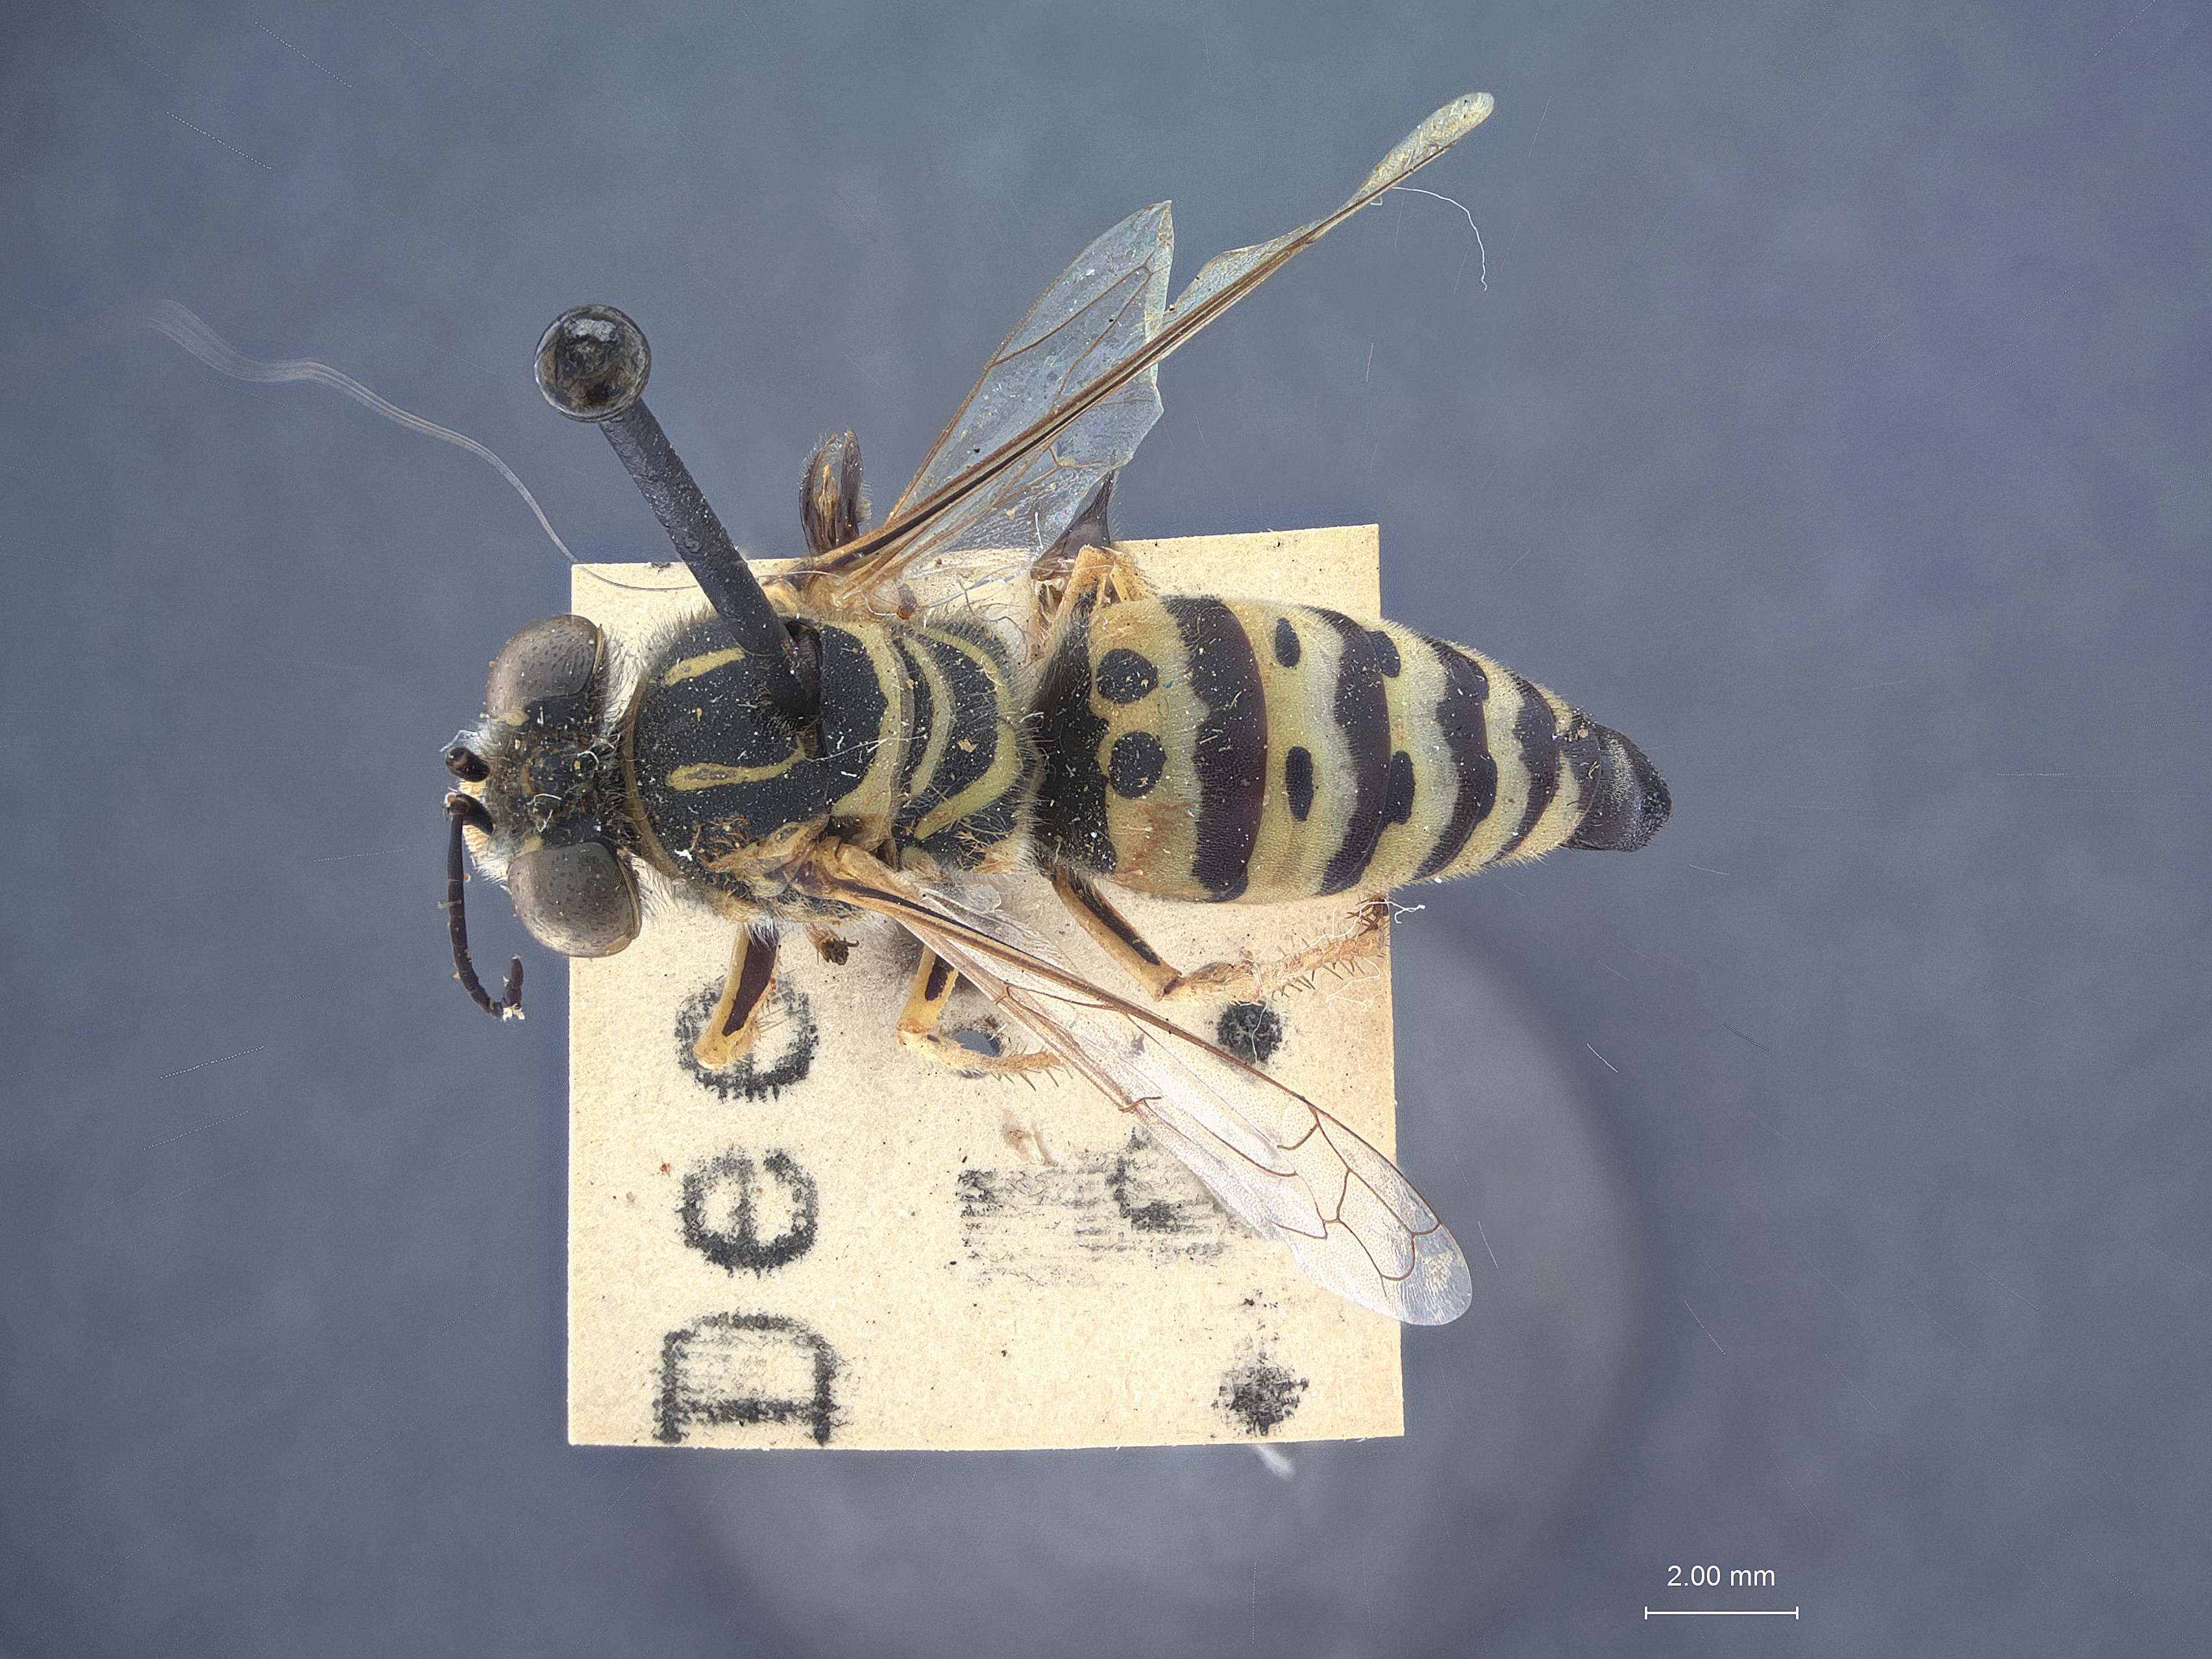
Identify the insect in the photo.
Bembix nigrocornuta
